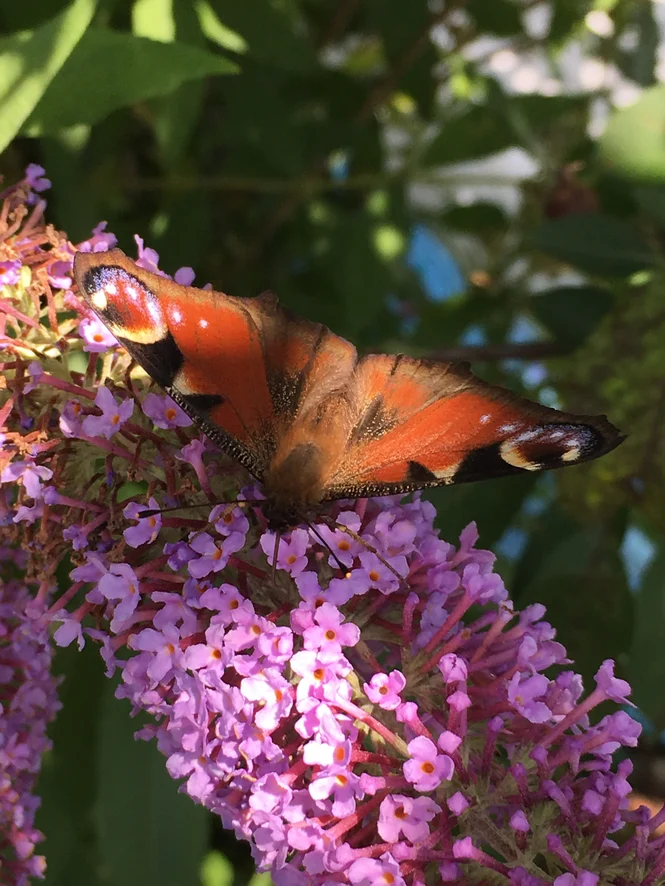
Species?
Aglais io
